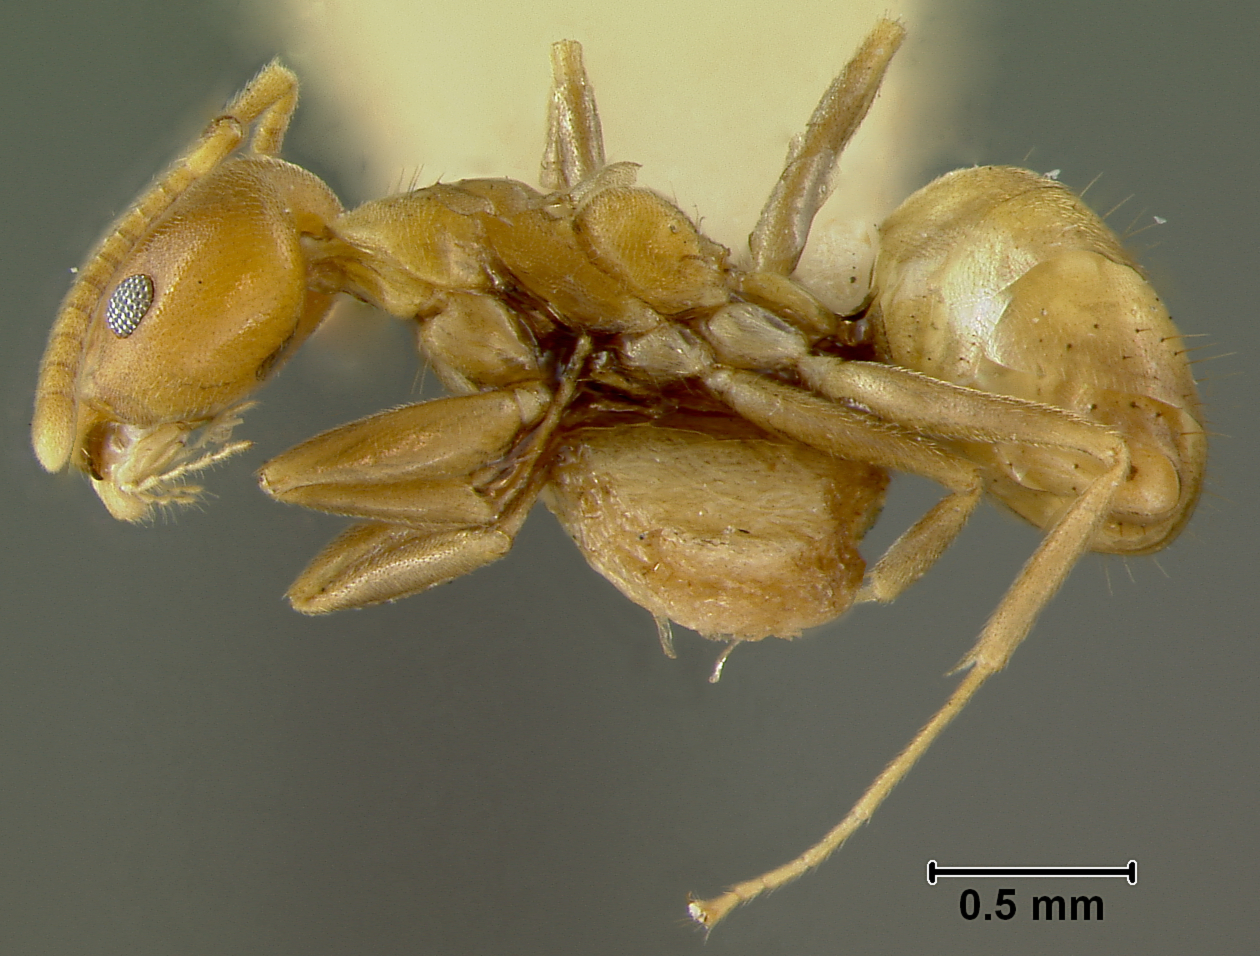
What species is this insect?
Tapinoma fulvum
